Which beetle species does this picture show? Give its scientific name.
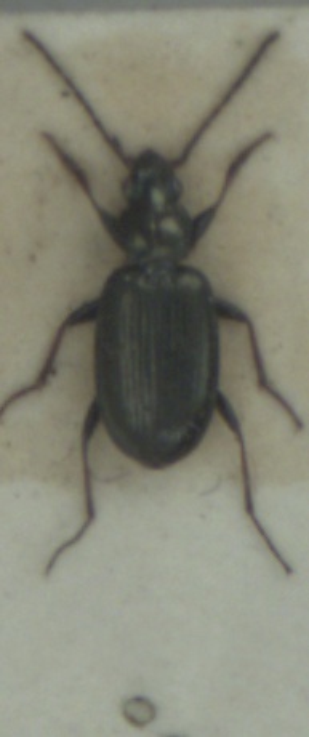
Bembidion tibiale
